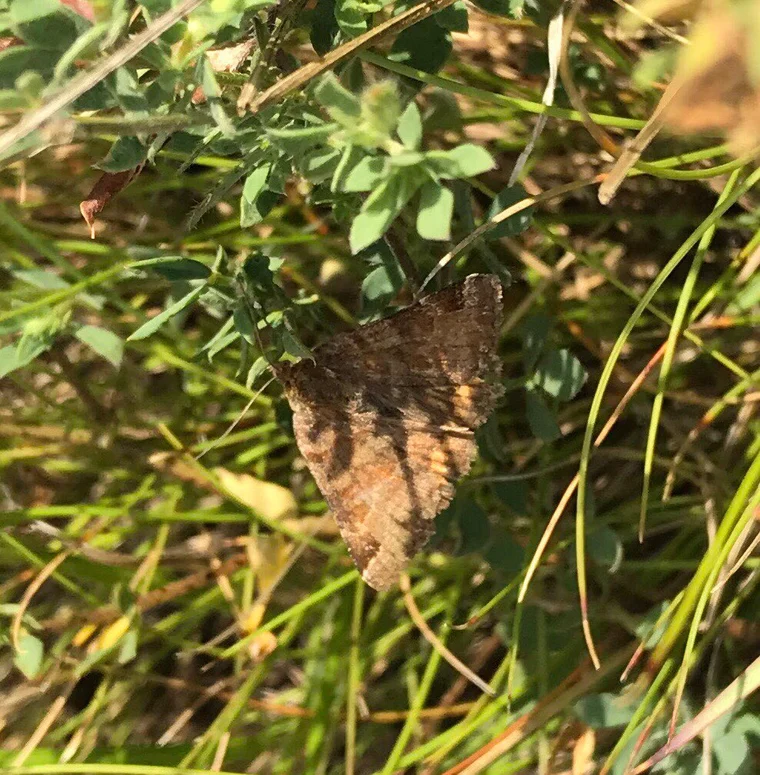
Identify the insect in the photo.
Euclidia glyphica
